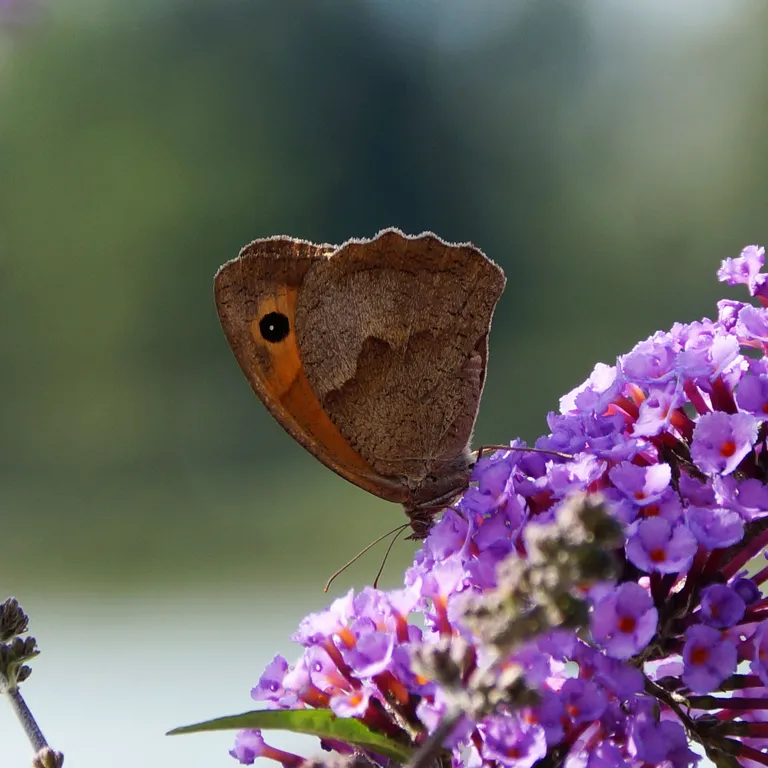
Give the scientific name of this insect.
Maniola jurtina
